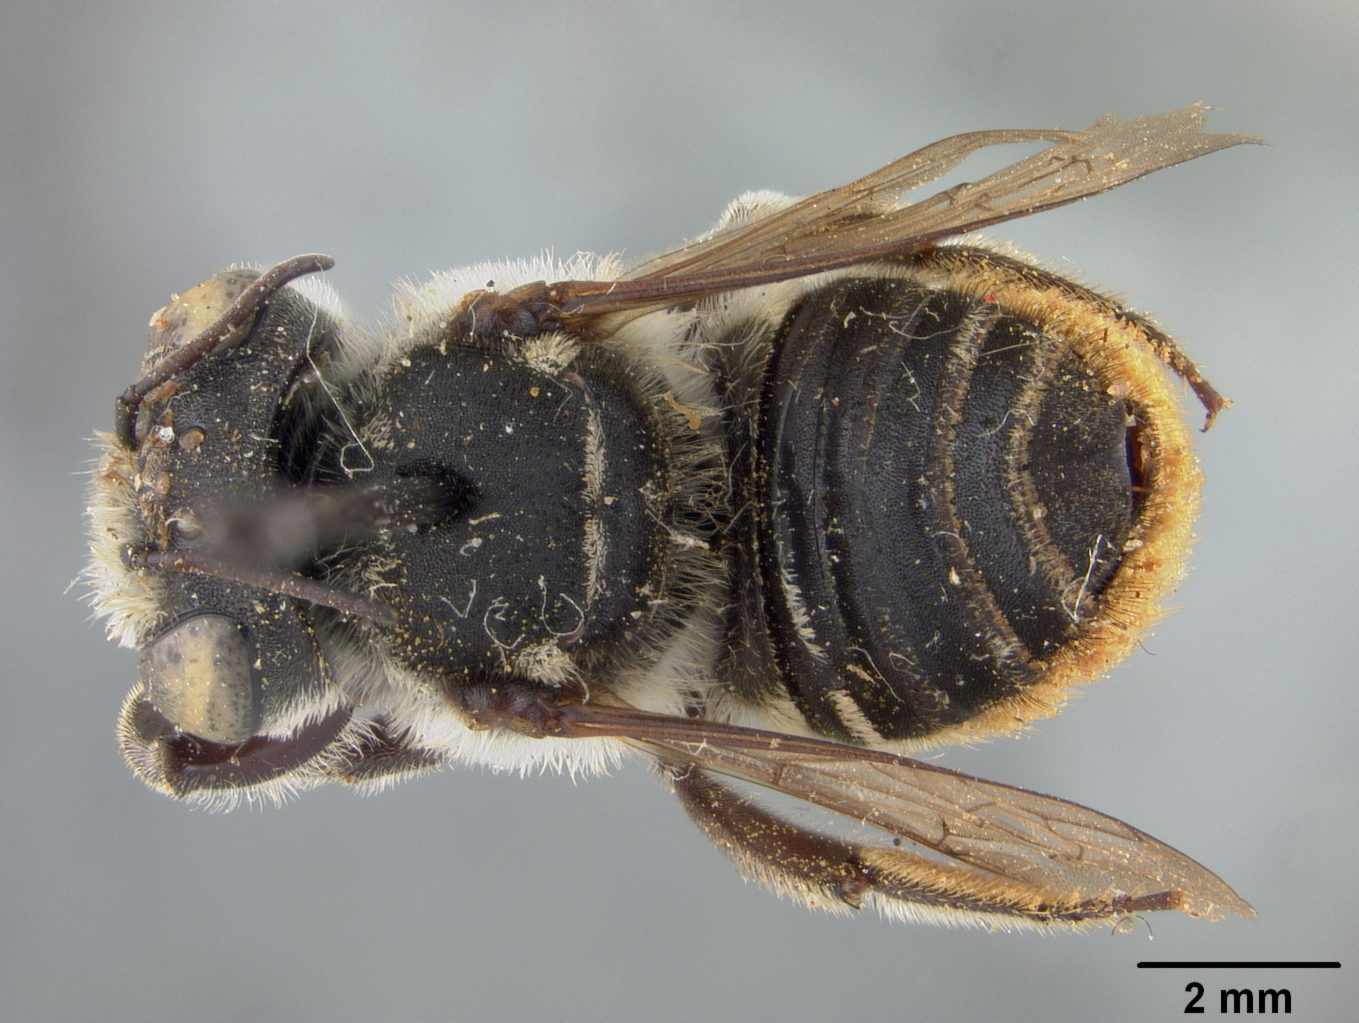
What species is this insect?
Megachile newelli
